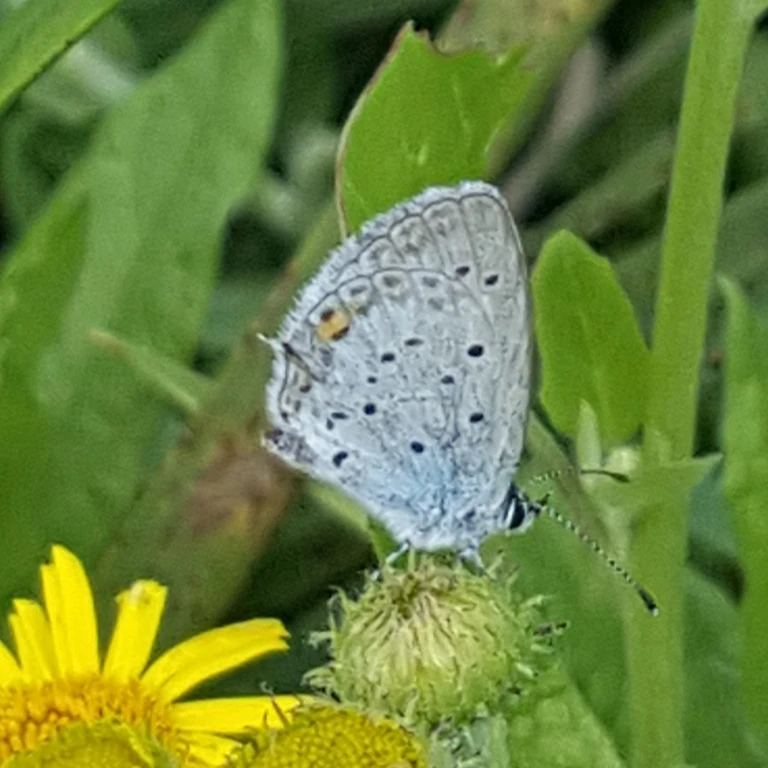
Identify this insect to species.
Cupido argiades (also Elkalyce argiades)
